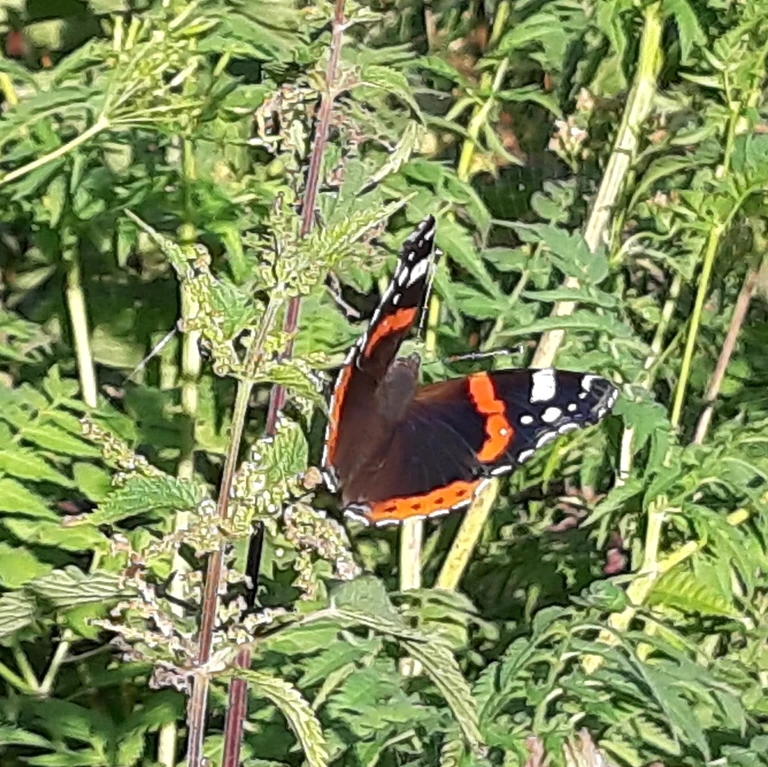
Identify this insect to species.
Vanessa atalanta
